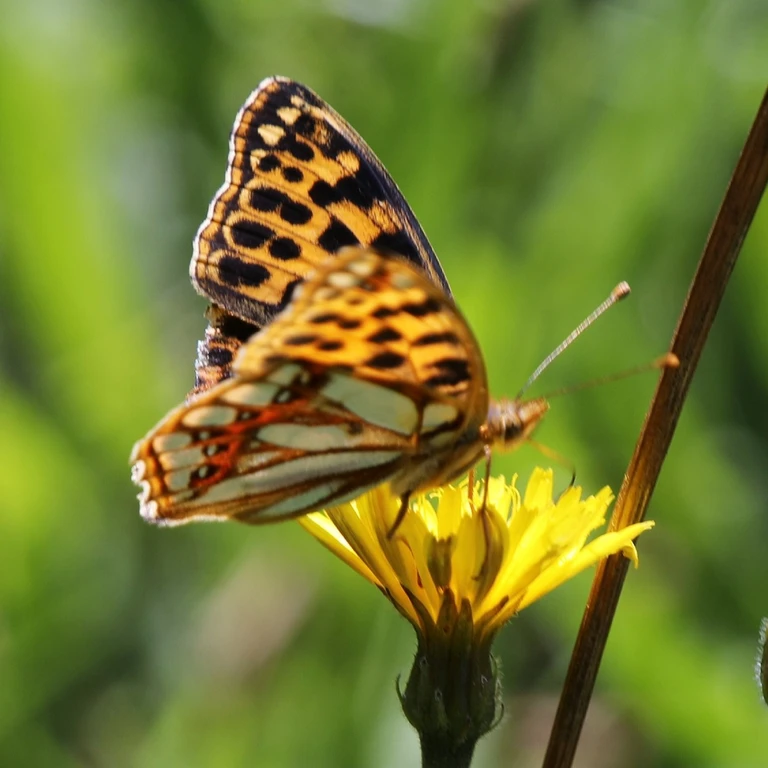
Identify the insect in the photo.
Issoria lathonia
